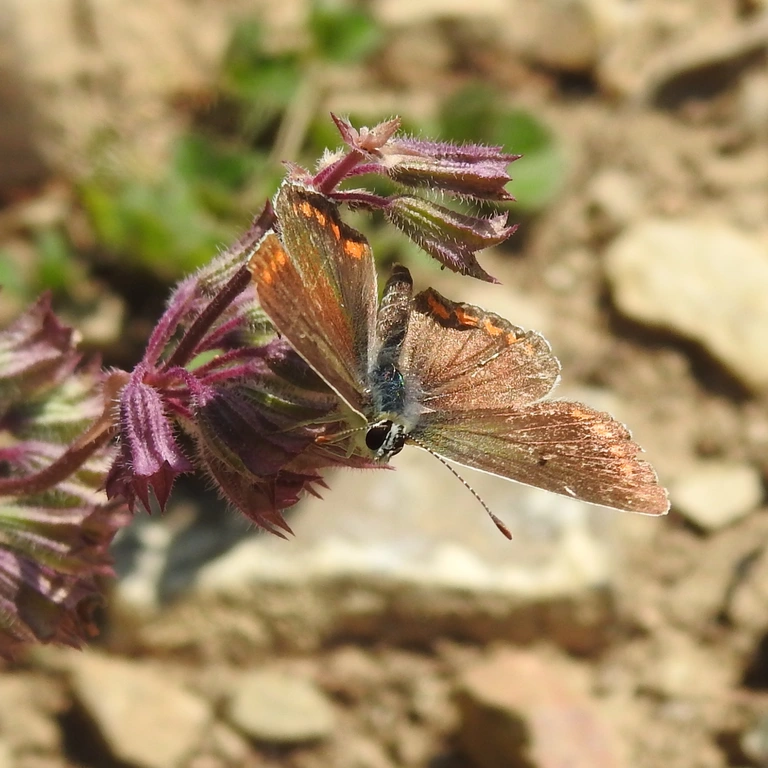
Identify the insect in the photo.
Aricia agestis/artaxerxes
